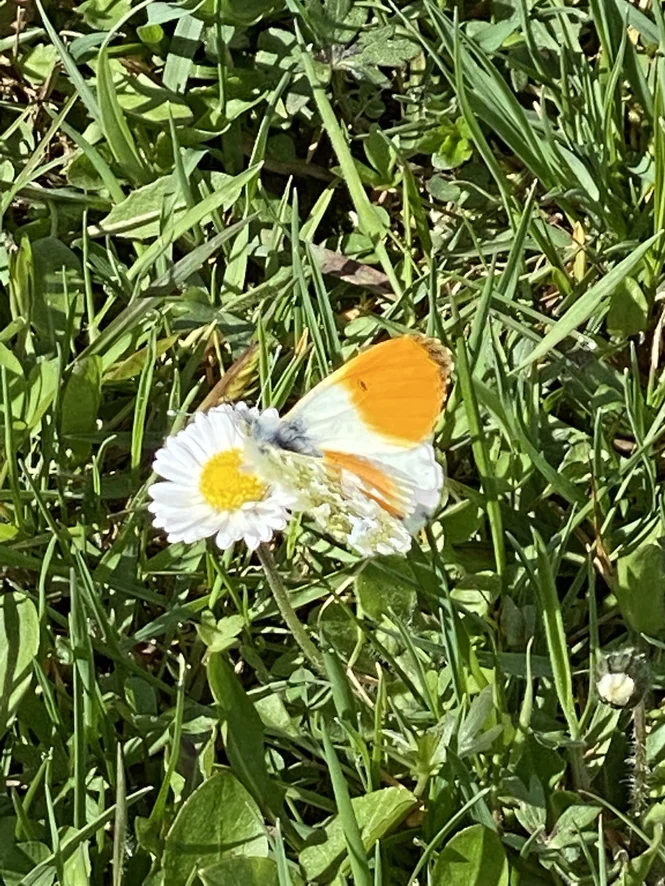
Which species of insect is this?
Anthocharis cardamines
